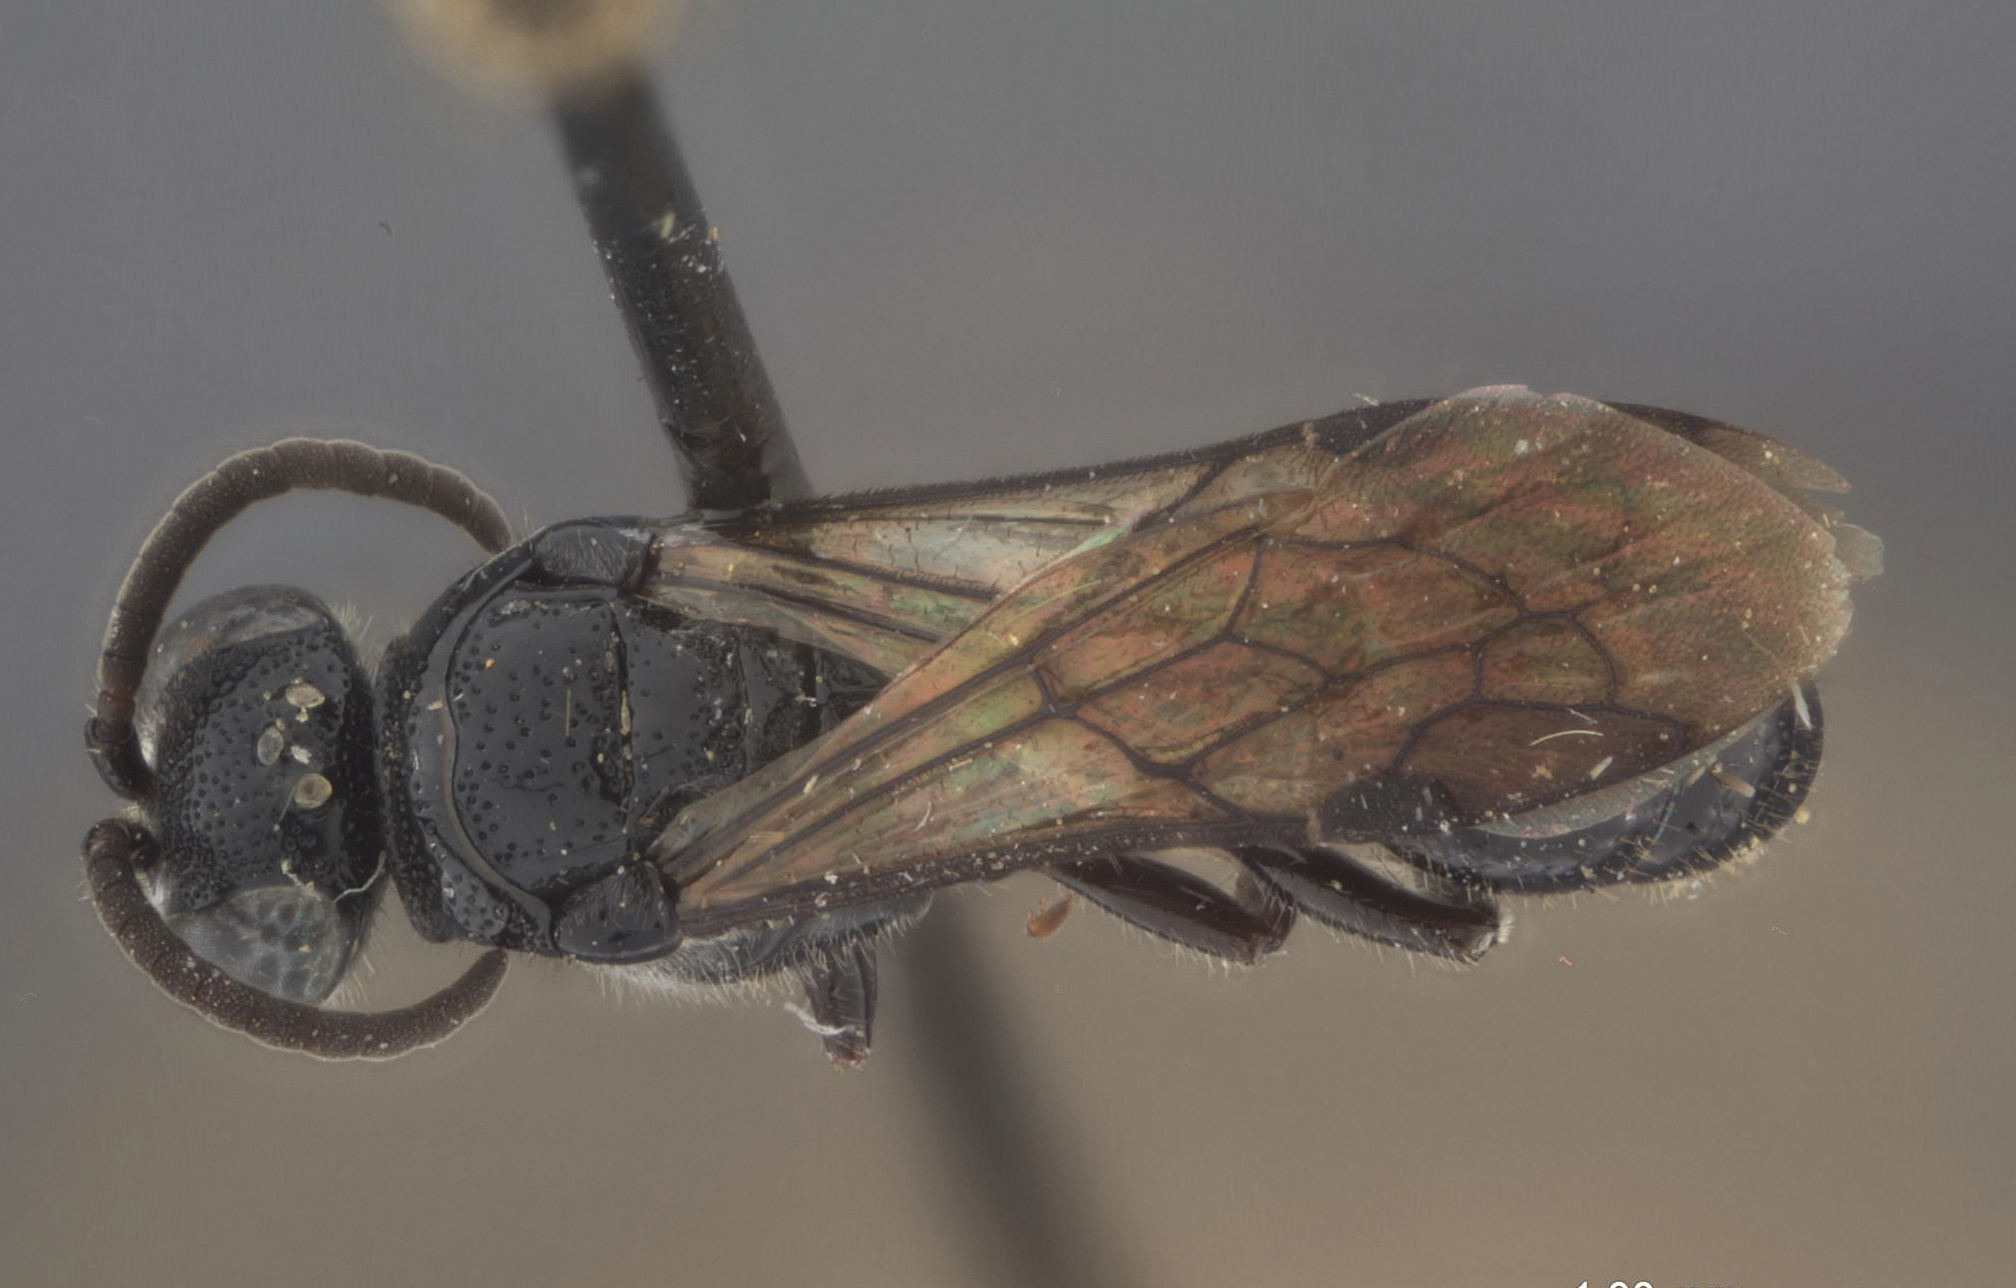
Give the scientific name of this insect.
Tiphia layouae
